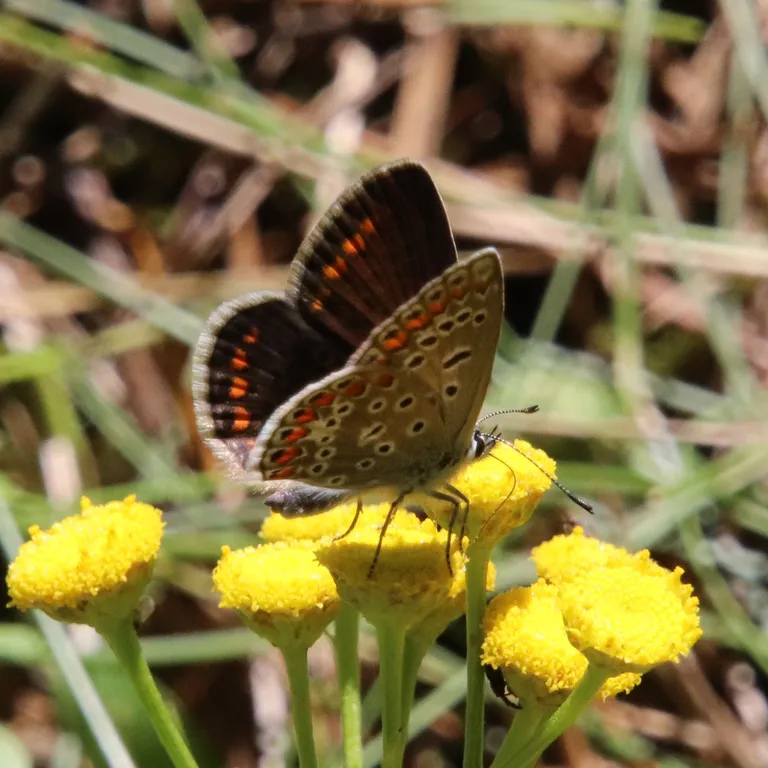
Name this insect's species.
Polyommatus icarus
